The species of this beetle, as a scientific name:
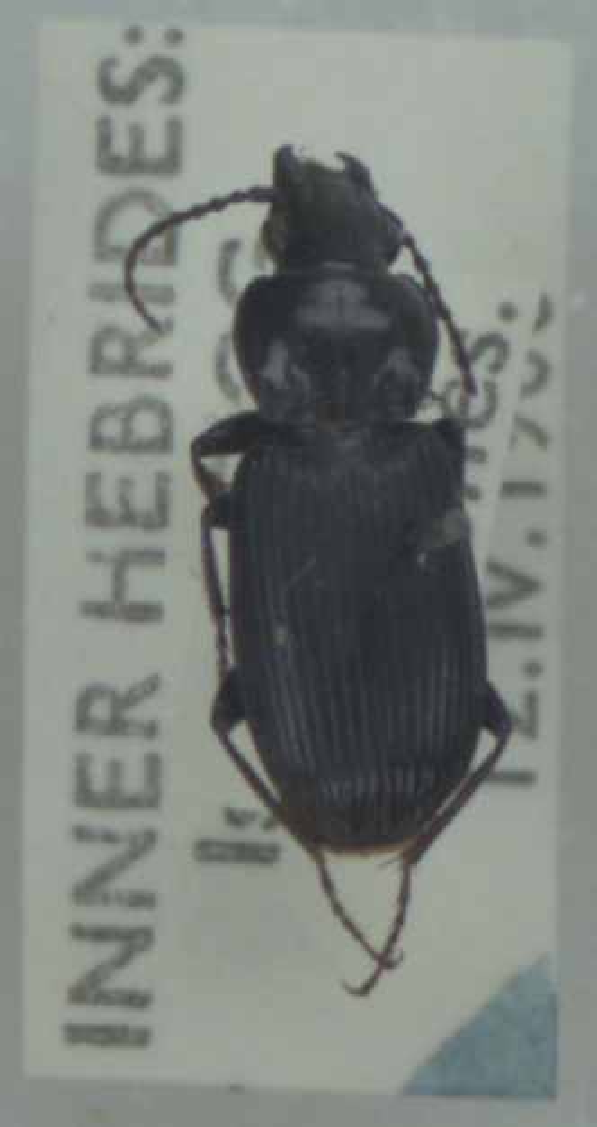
Pterostichus nigrita
